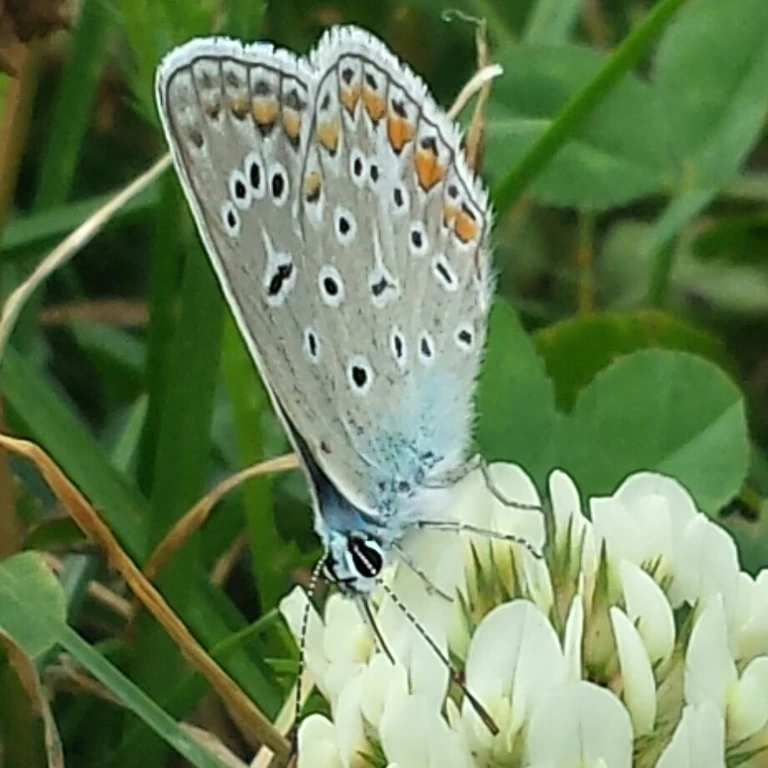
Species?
Polyommatus icarus
